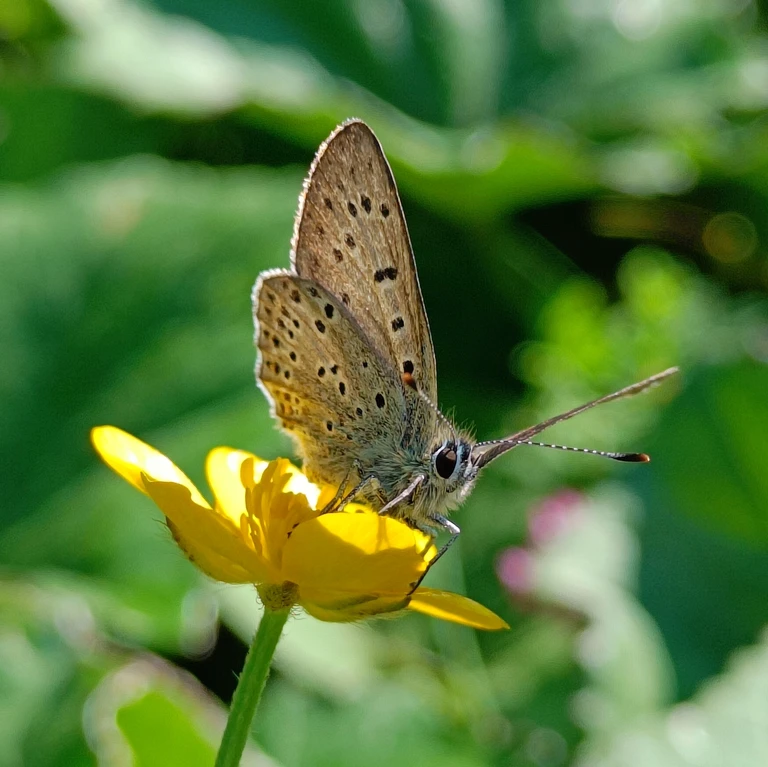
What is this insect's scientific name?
Lycaena tityrus (also Loweia tityrus)
